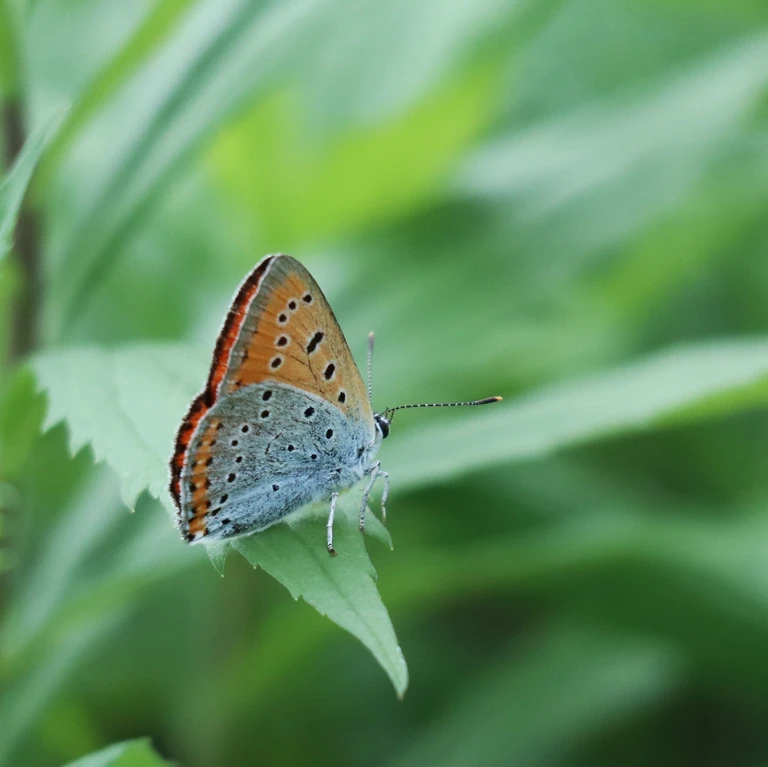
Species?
Lycaena dispar
